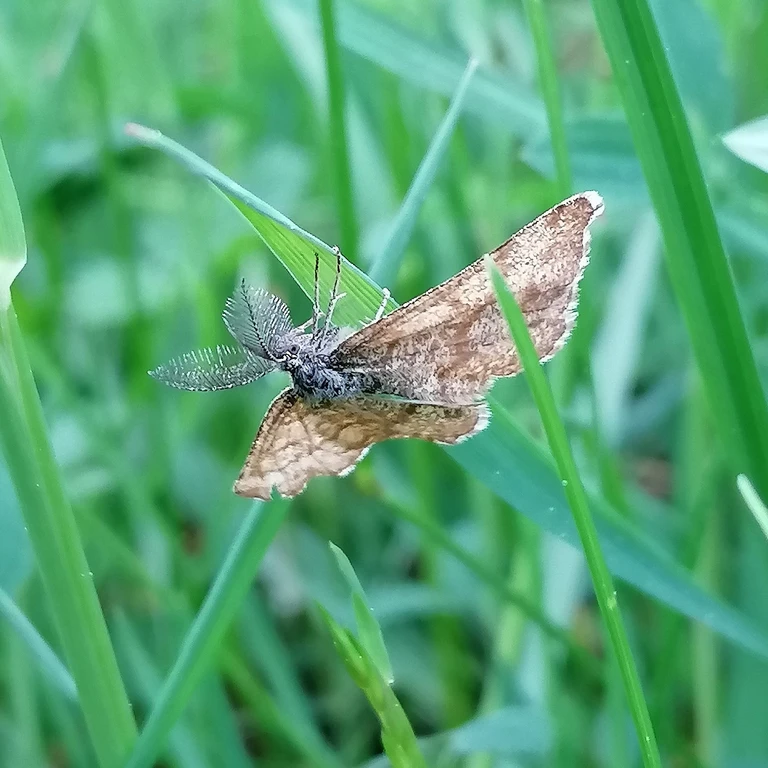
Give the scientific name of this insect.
Ematurga atomaria
